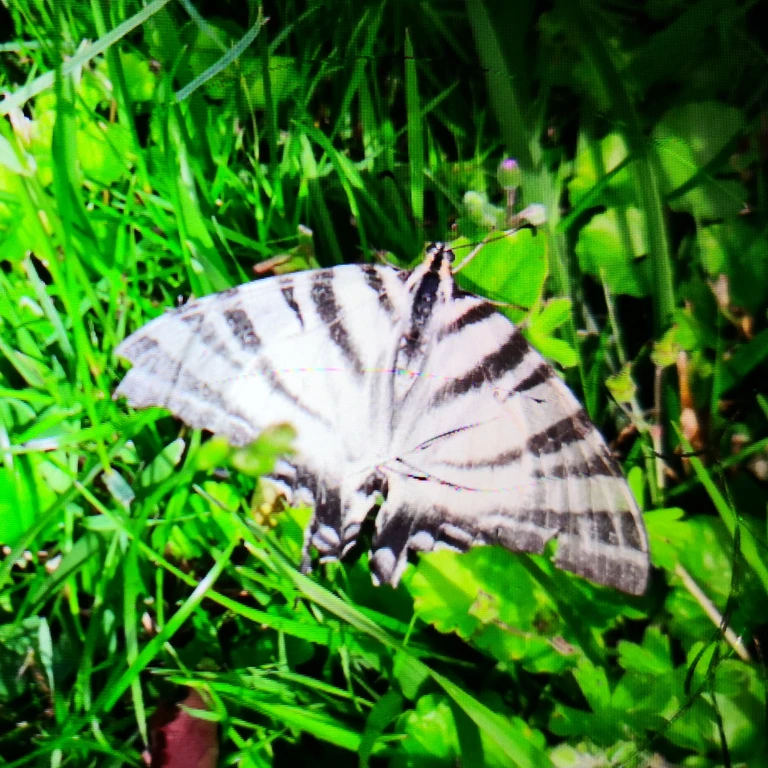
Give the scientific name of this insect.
Iphiclides podalirius
